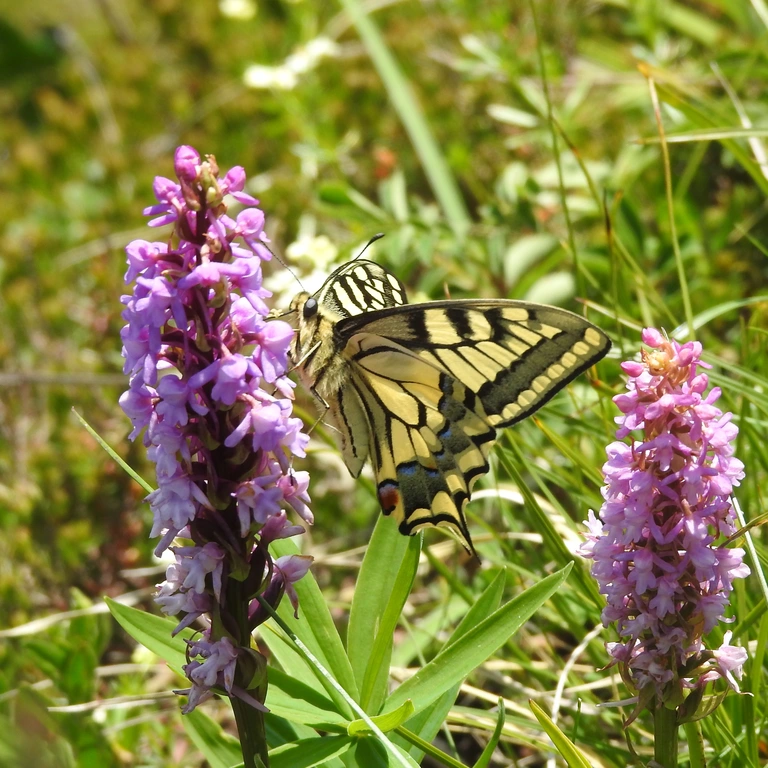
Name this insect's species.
Papilio machaon
